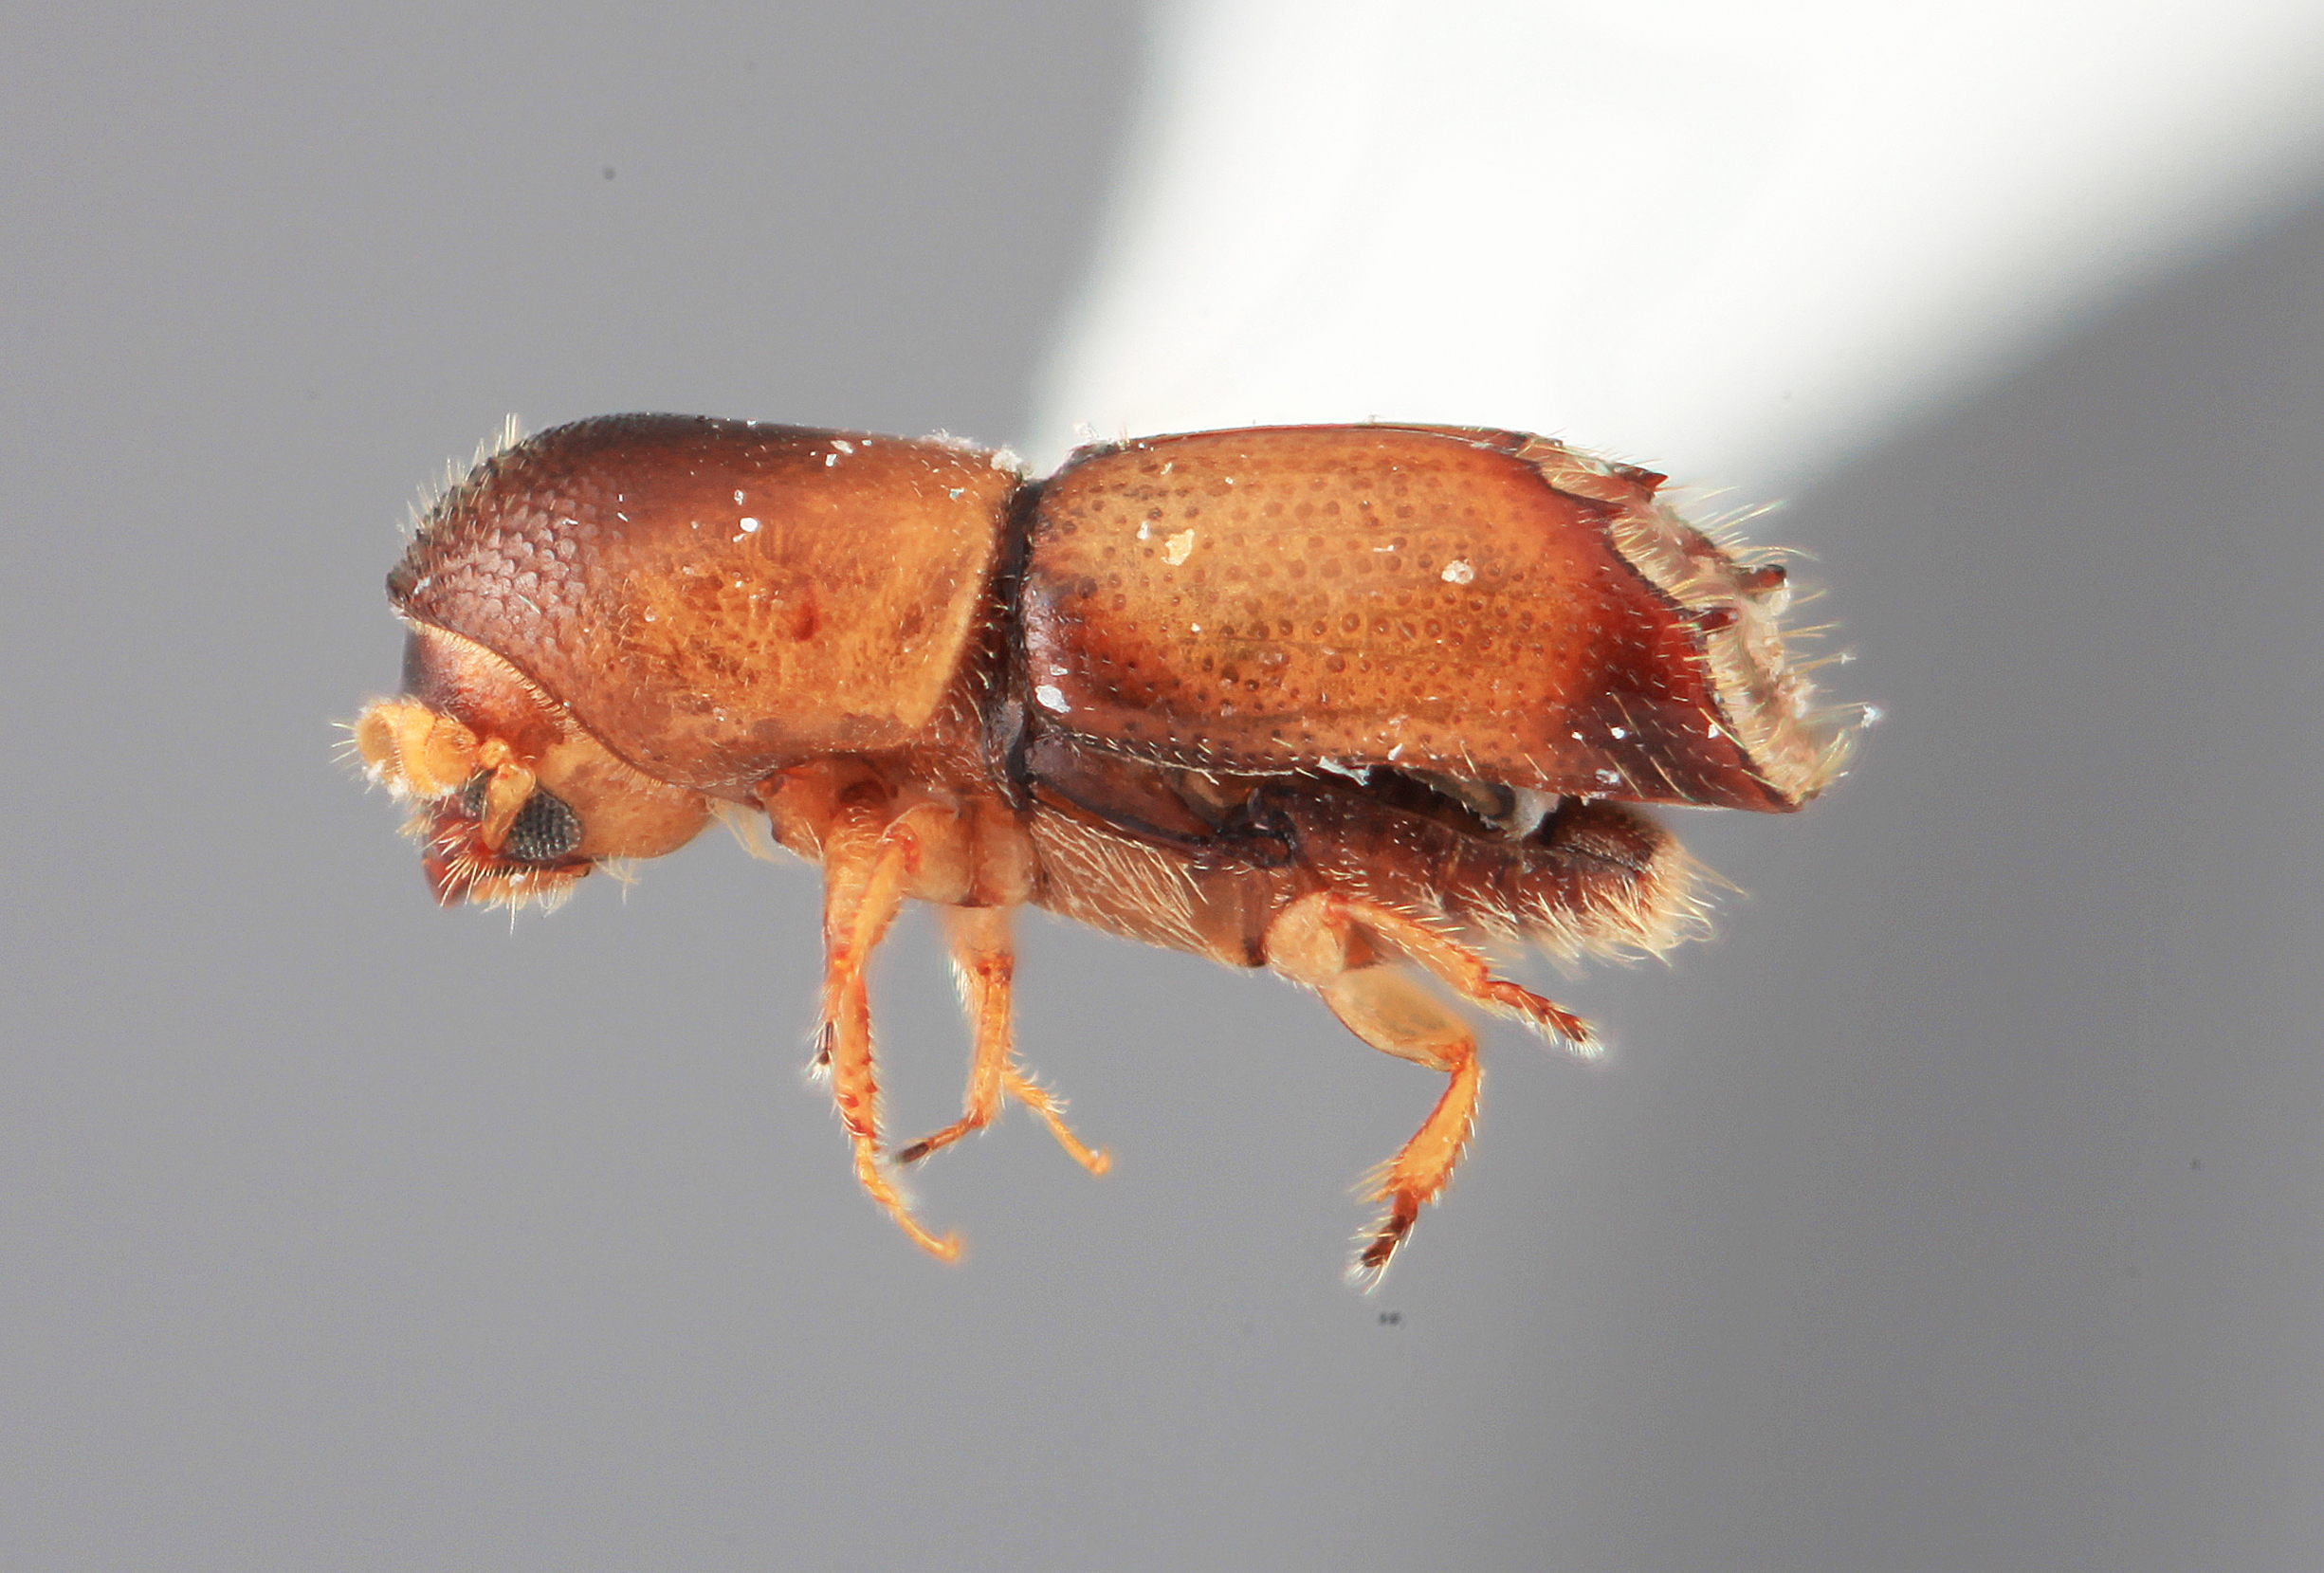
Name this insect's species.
Monarthrum dolosum
